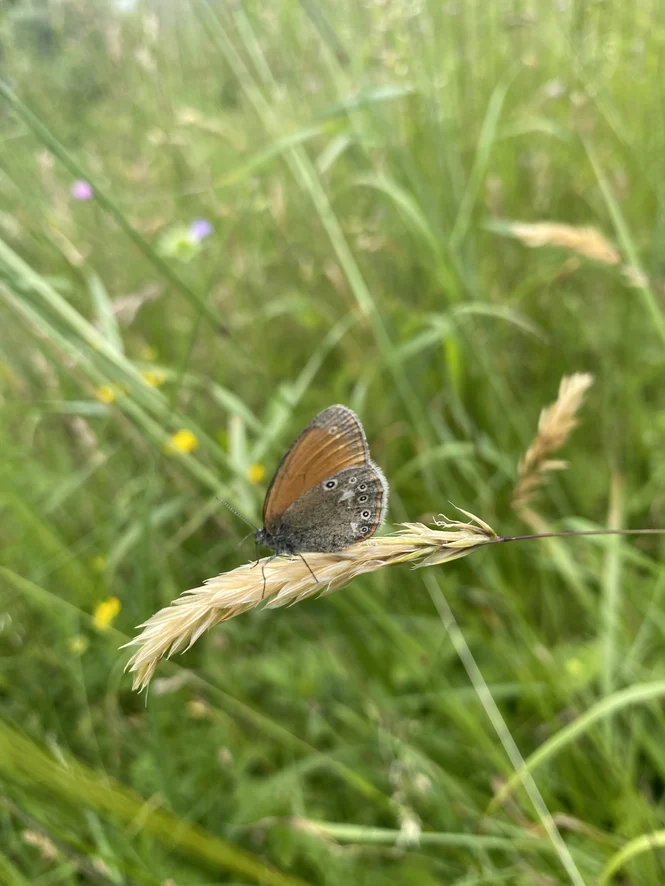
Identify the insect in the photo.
Coenonympha glycerion (also Coenonympha iphis)
